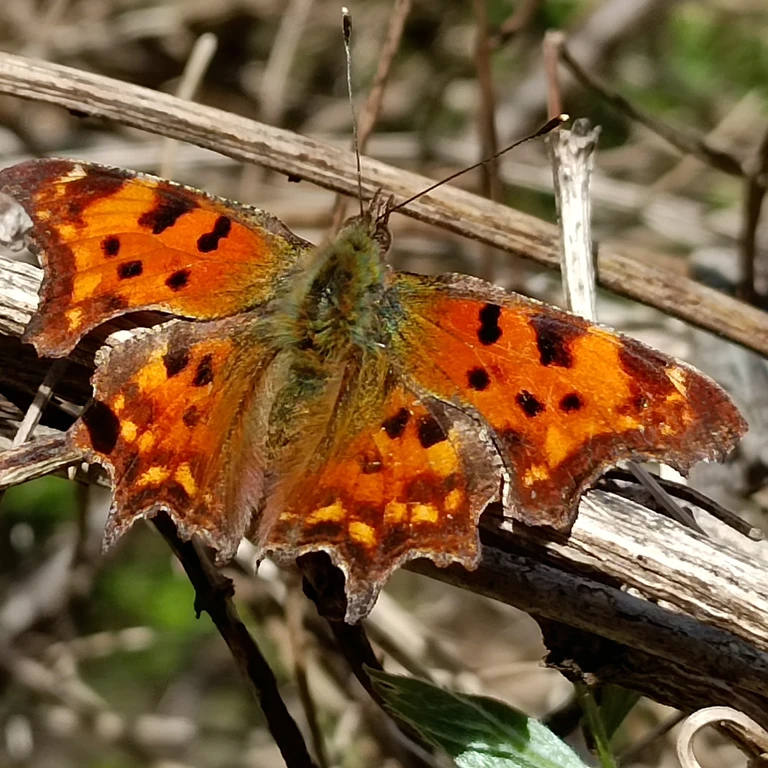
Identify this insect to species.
Polygonia c-album
